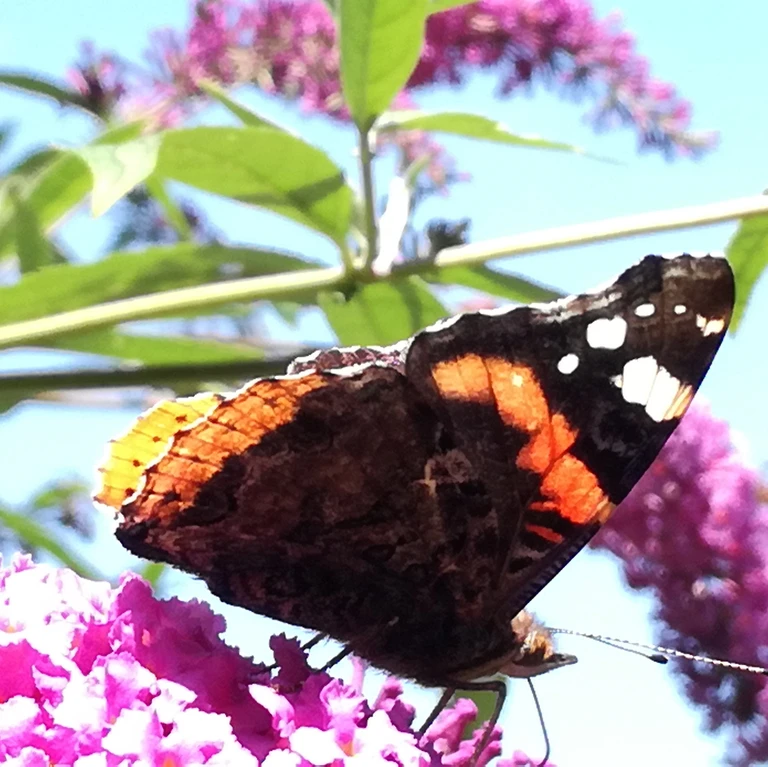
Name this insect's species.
Vanessa atalanta
